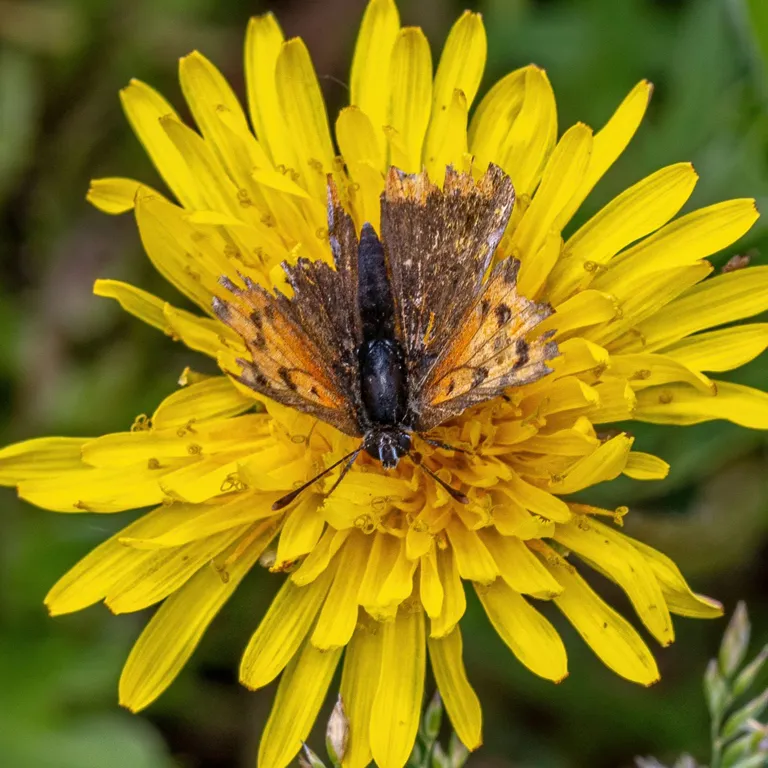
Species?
Lycaena phlaeas
